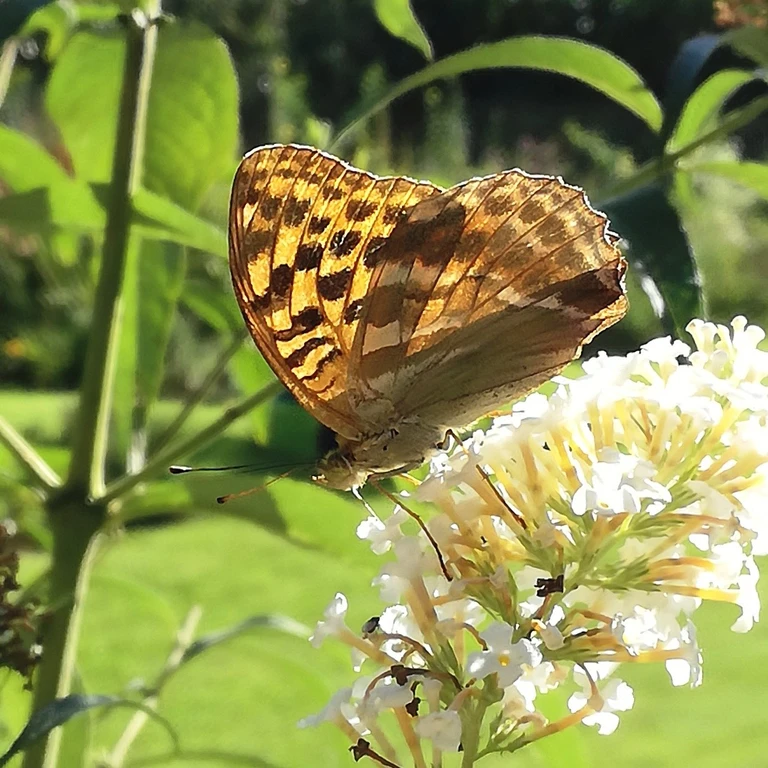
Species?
Argynnis paphia
